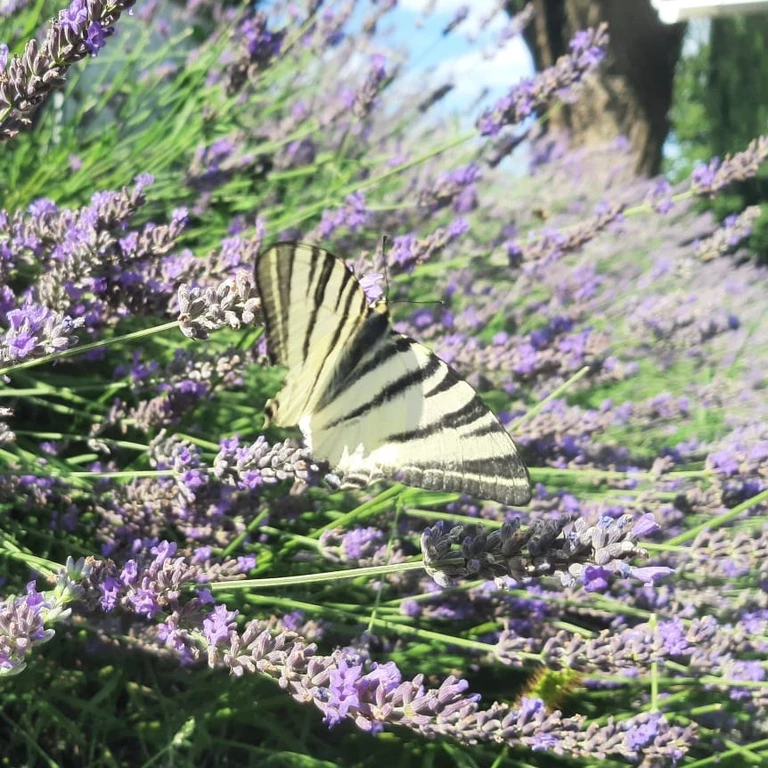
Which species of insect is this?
Iphiclides podalirius
